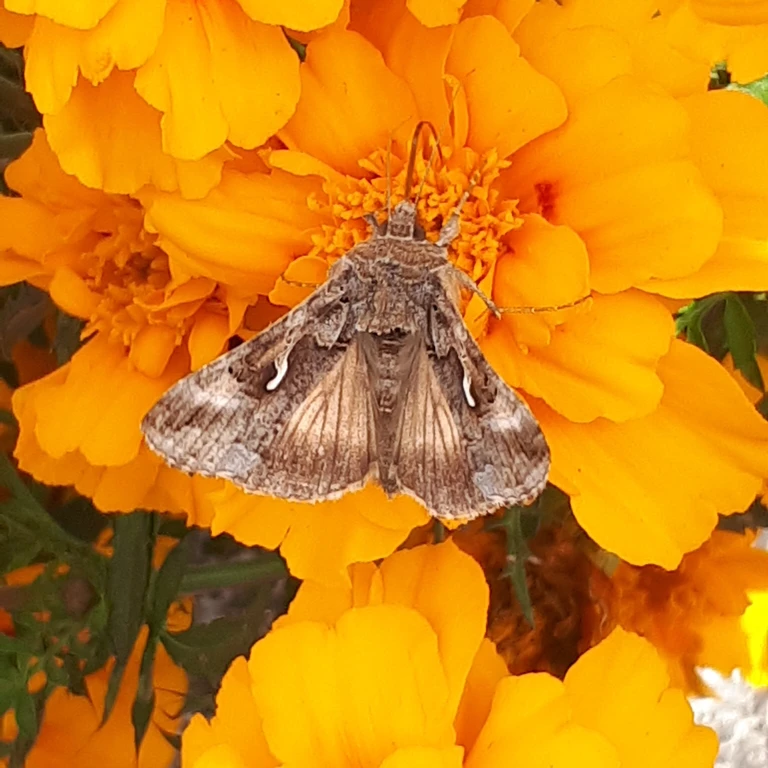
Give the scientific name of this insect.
Autographa gamma
